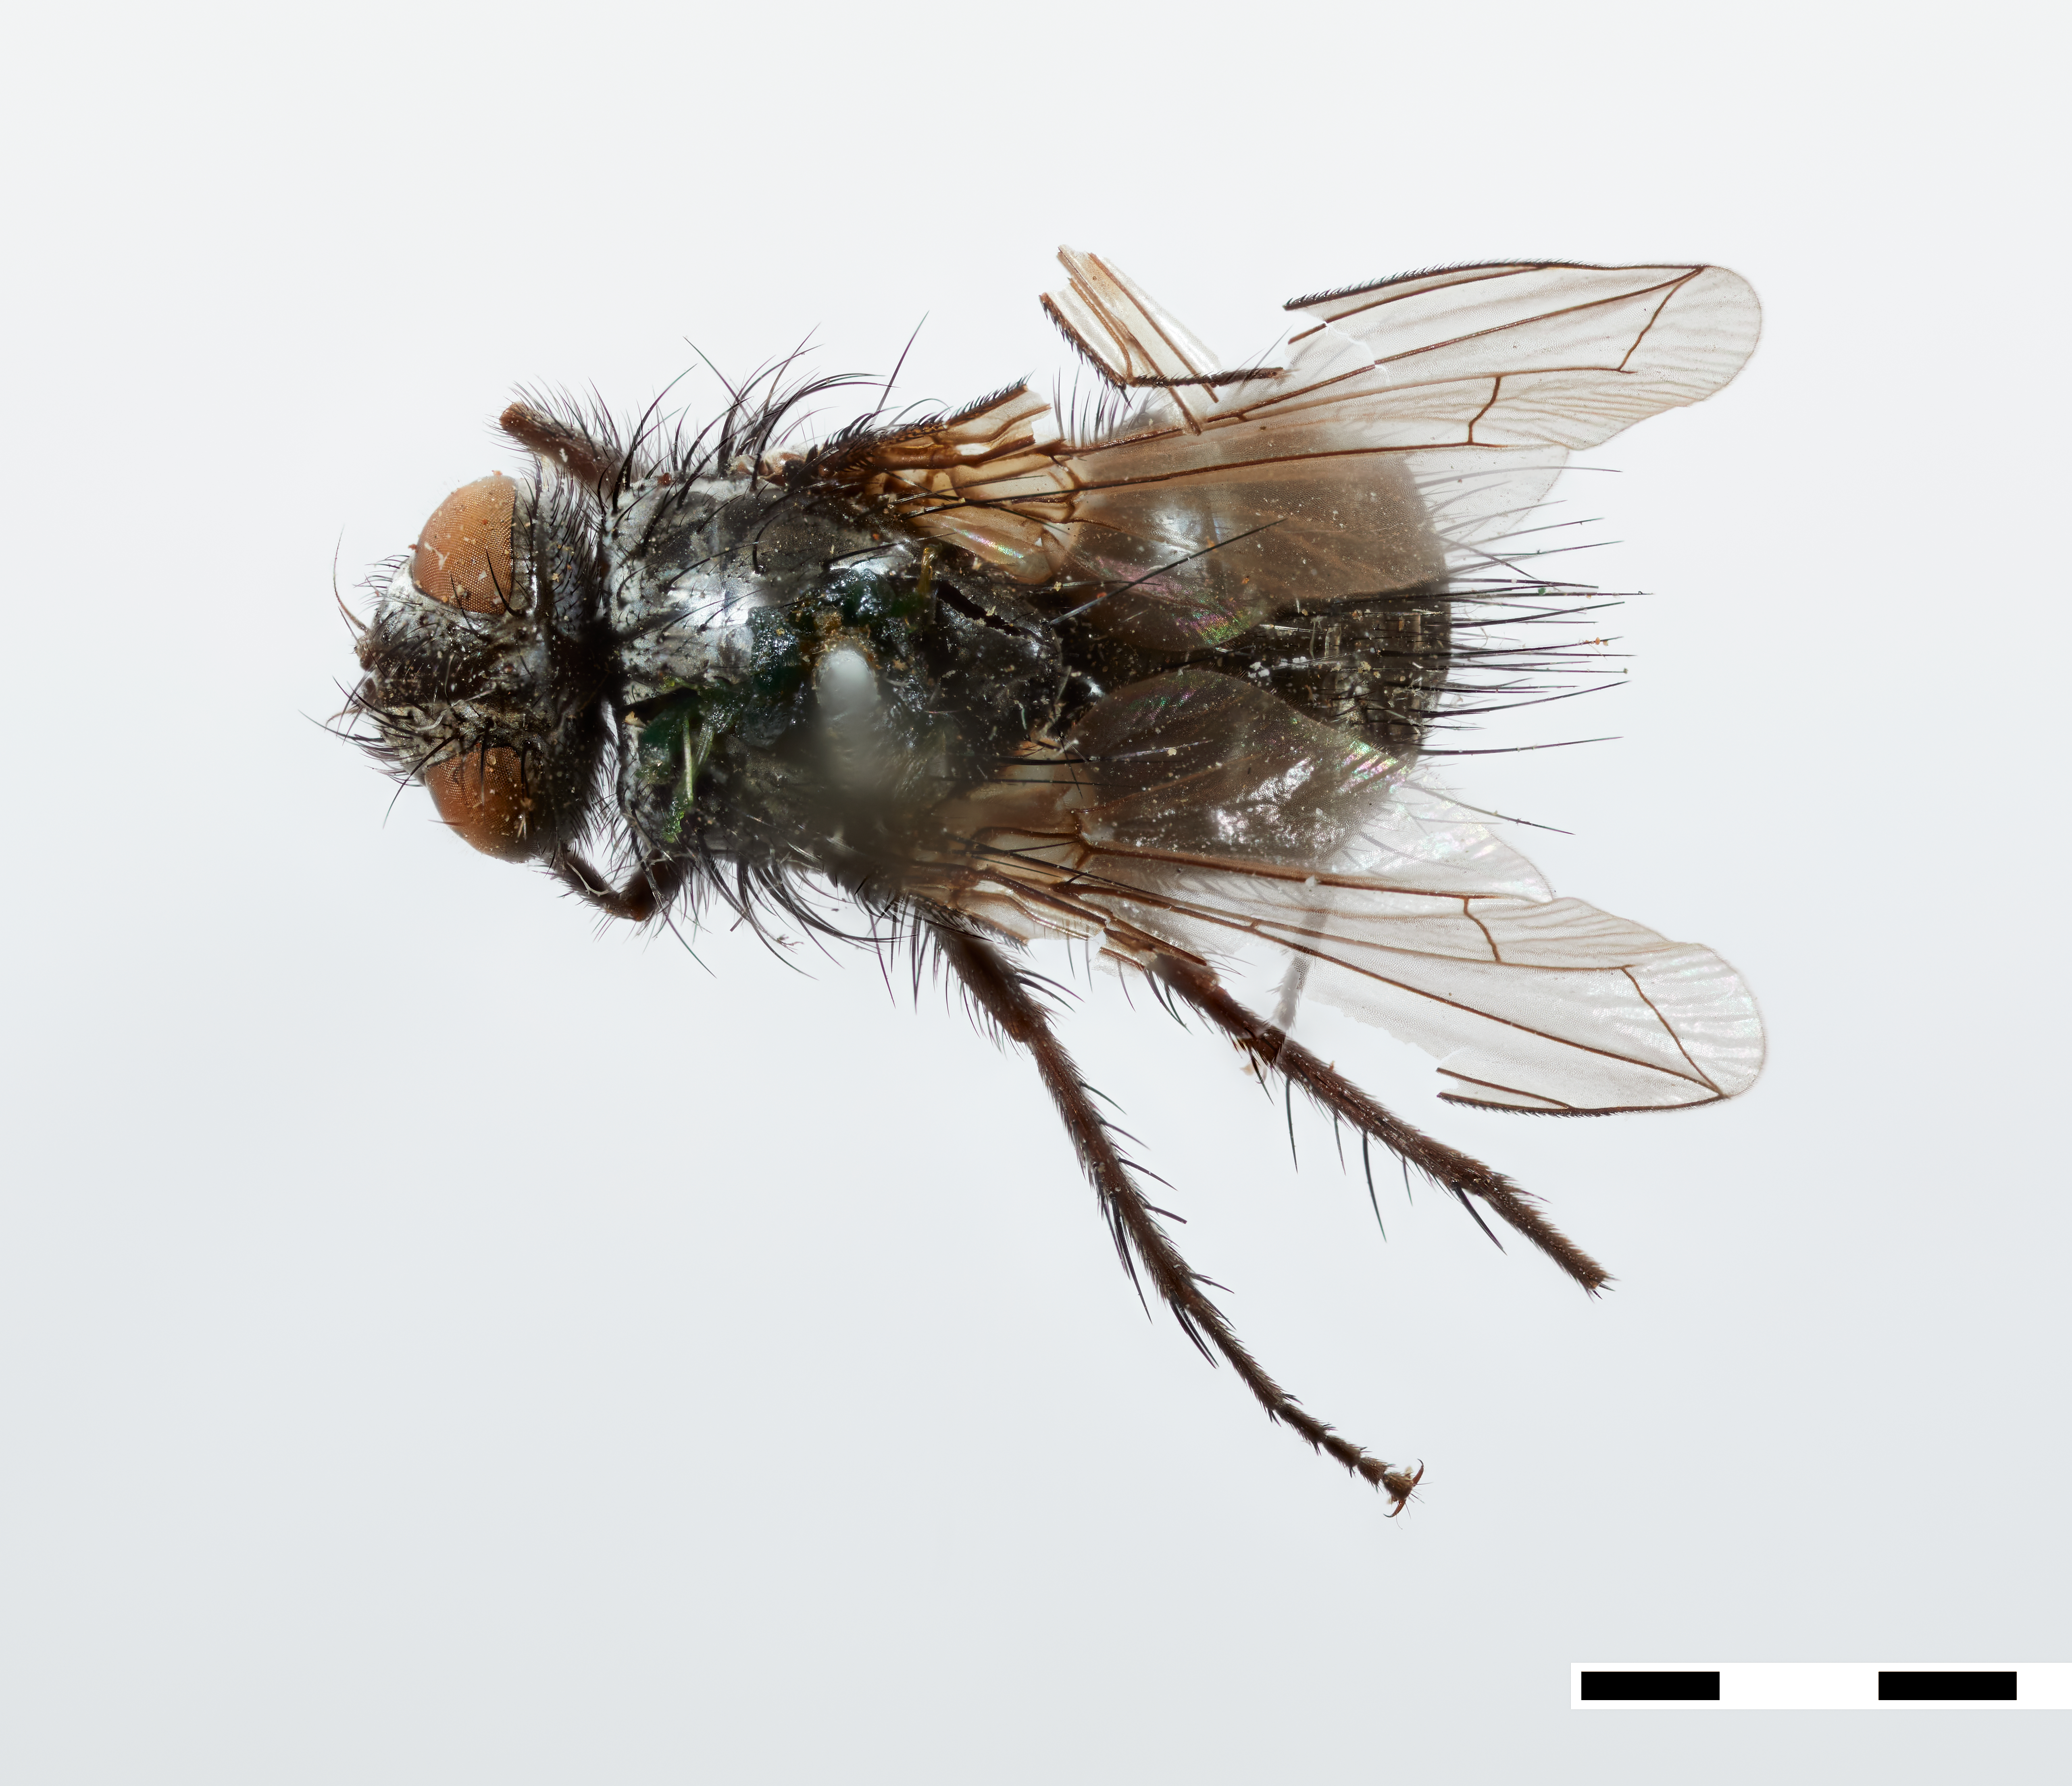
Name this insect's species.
Paramuscopteryx genalis
